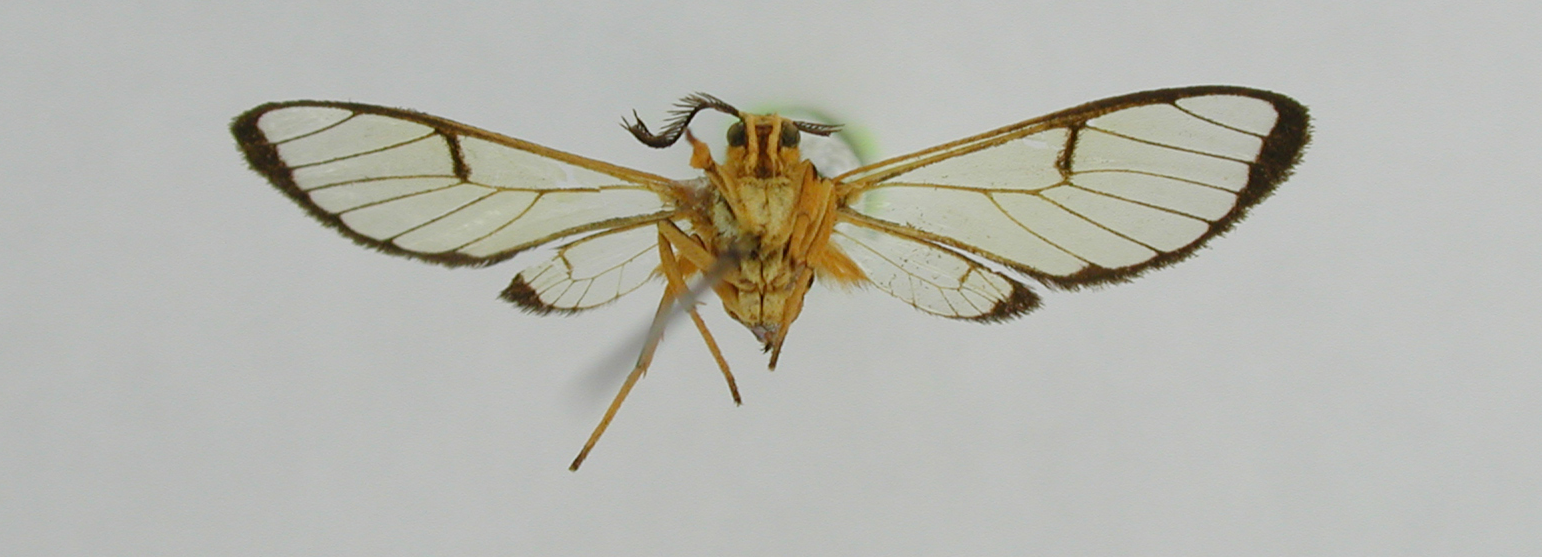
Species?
Argyroeides auranticincta
